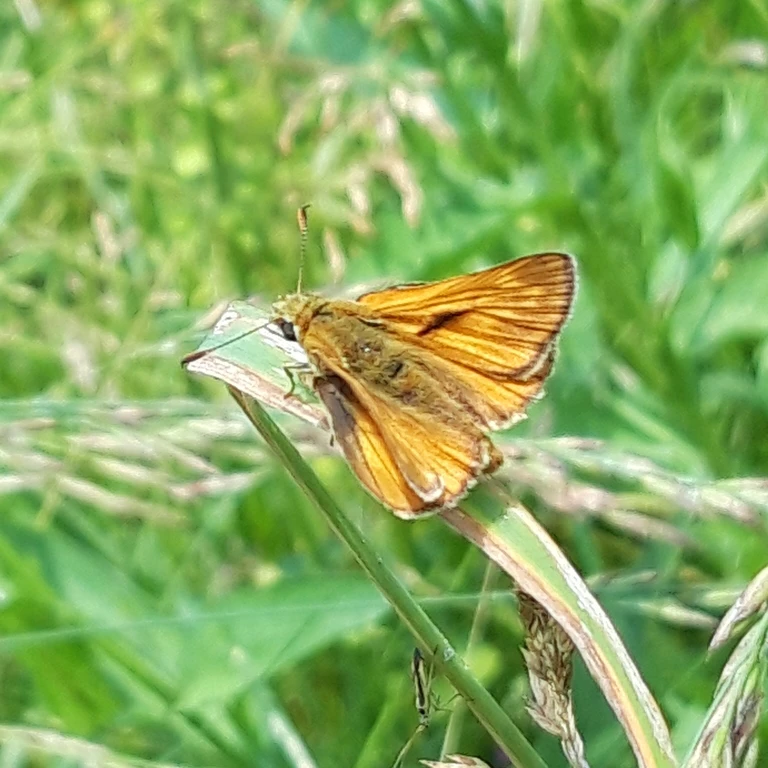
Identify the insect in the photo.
Ochlodes sylvanus (also Ochlodes venata)
